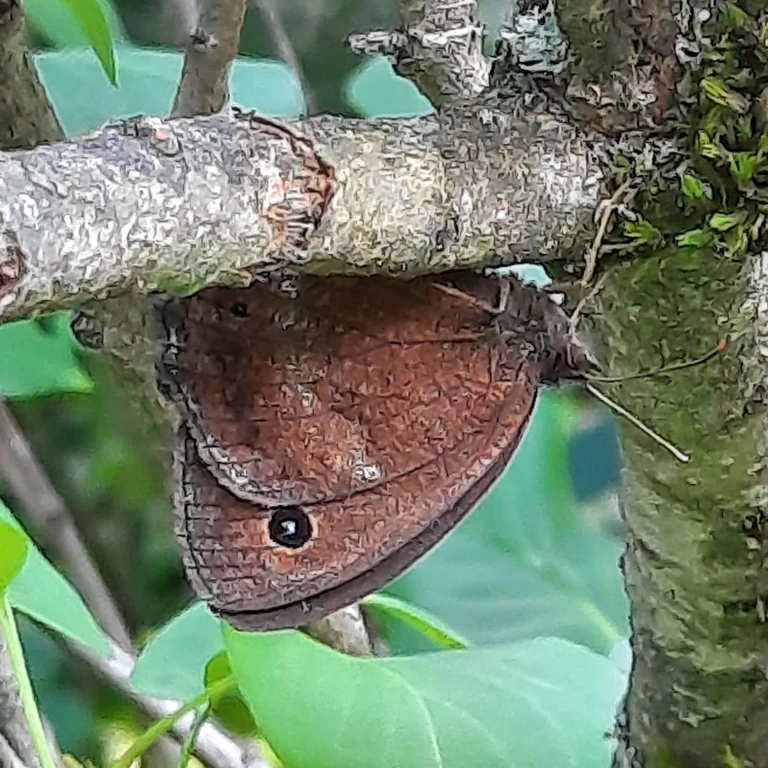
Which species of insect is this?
Minois dryas
